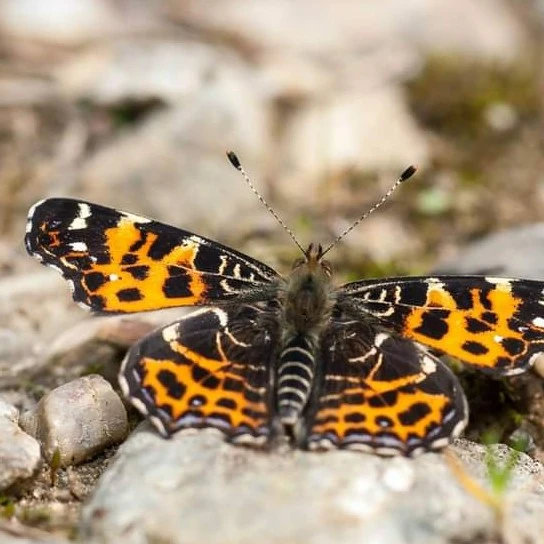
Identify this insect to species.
Araschnia levana
